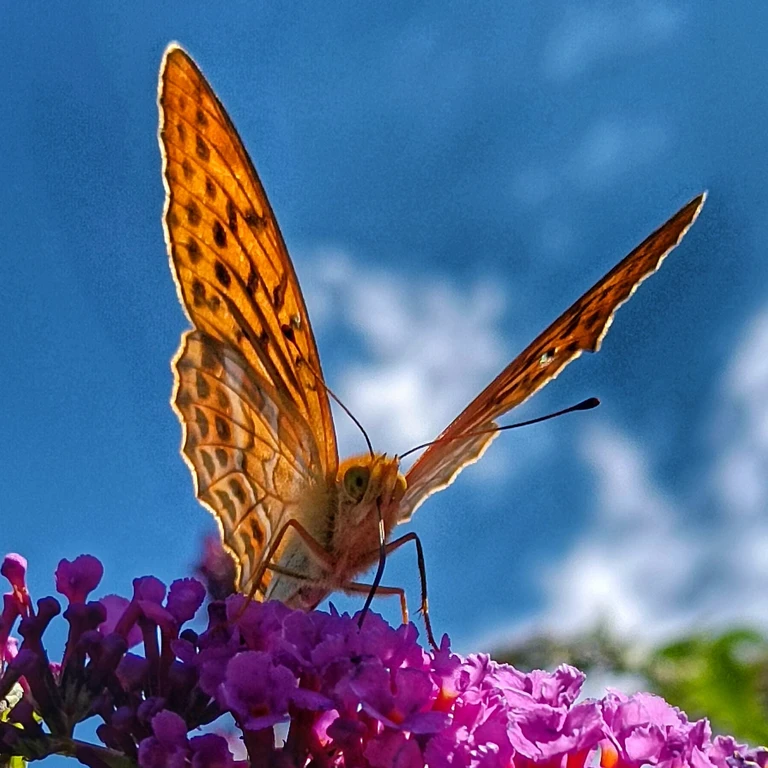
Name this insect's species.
Argynnis paphia
